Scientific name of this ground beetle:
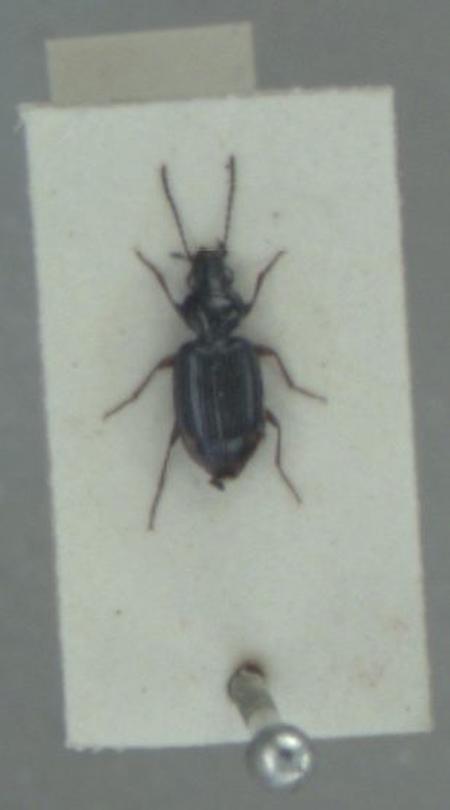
Bembidion lunulatum
